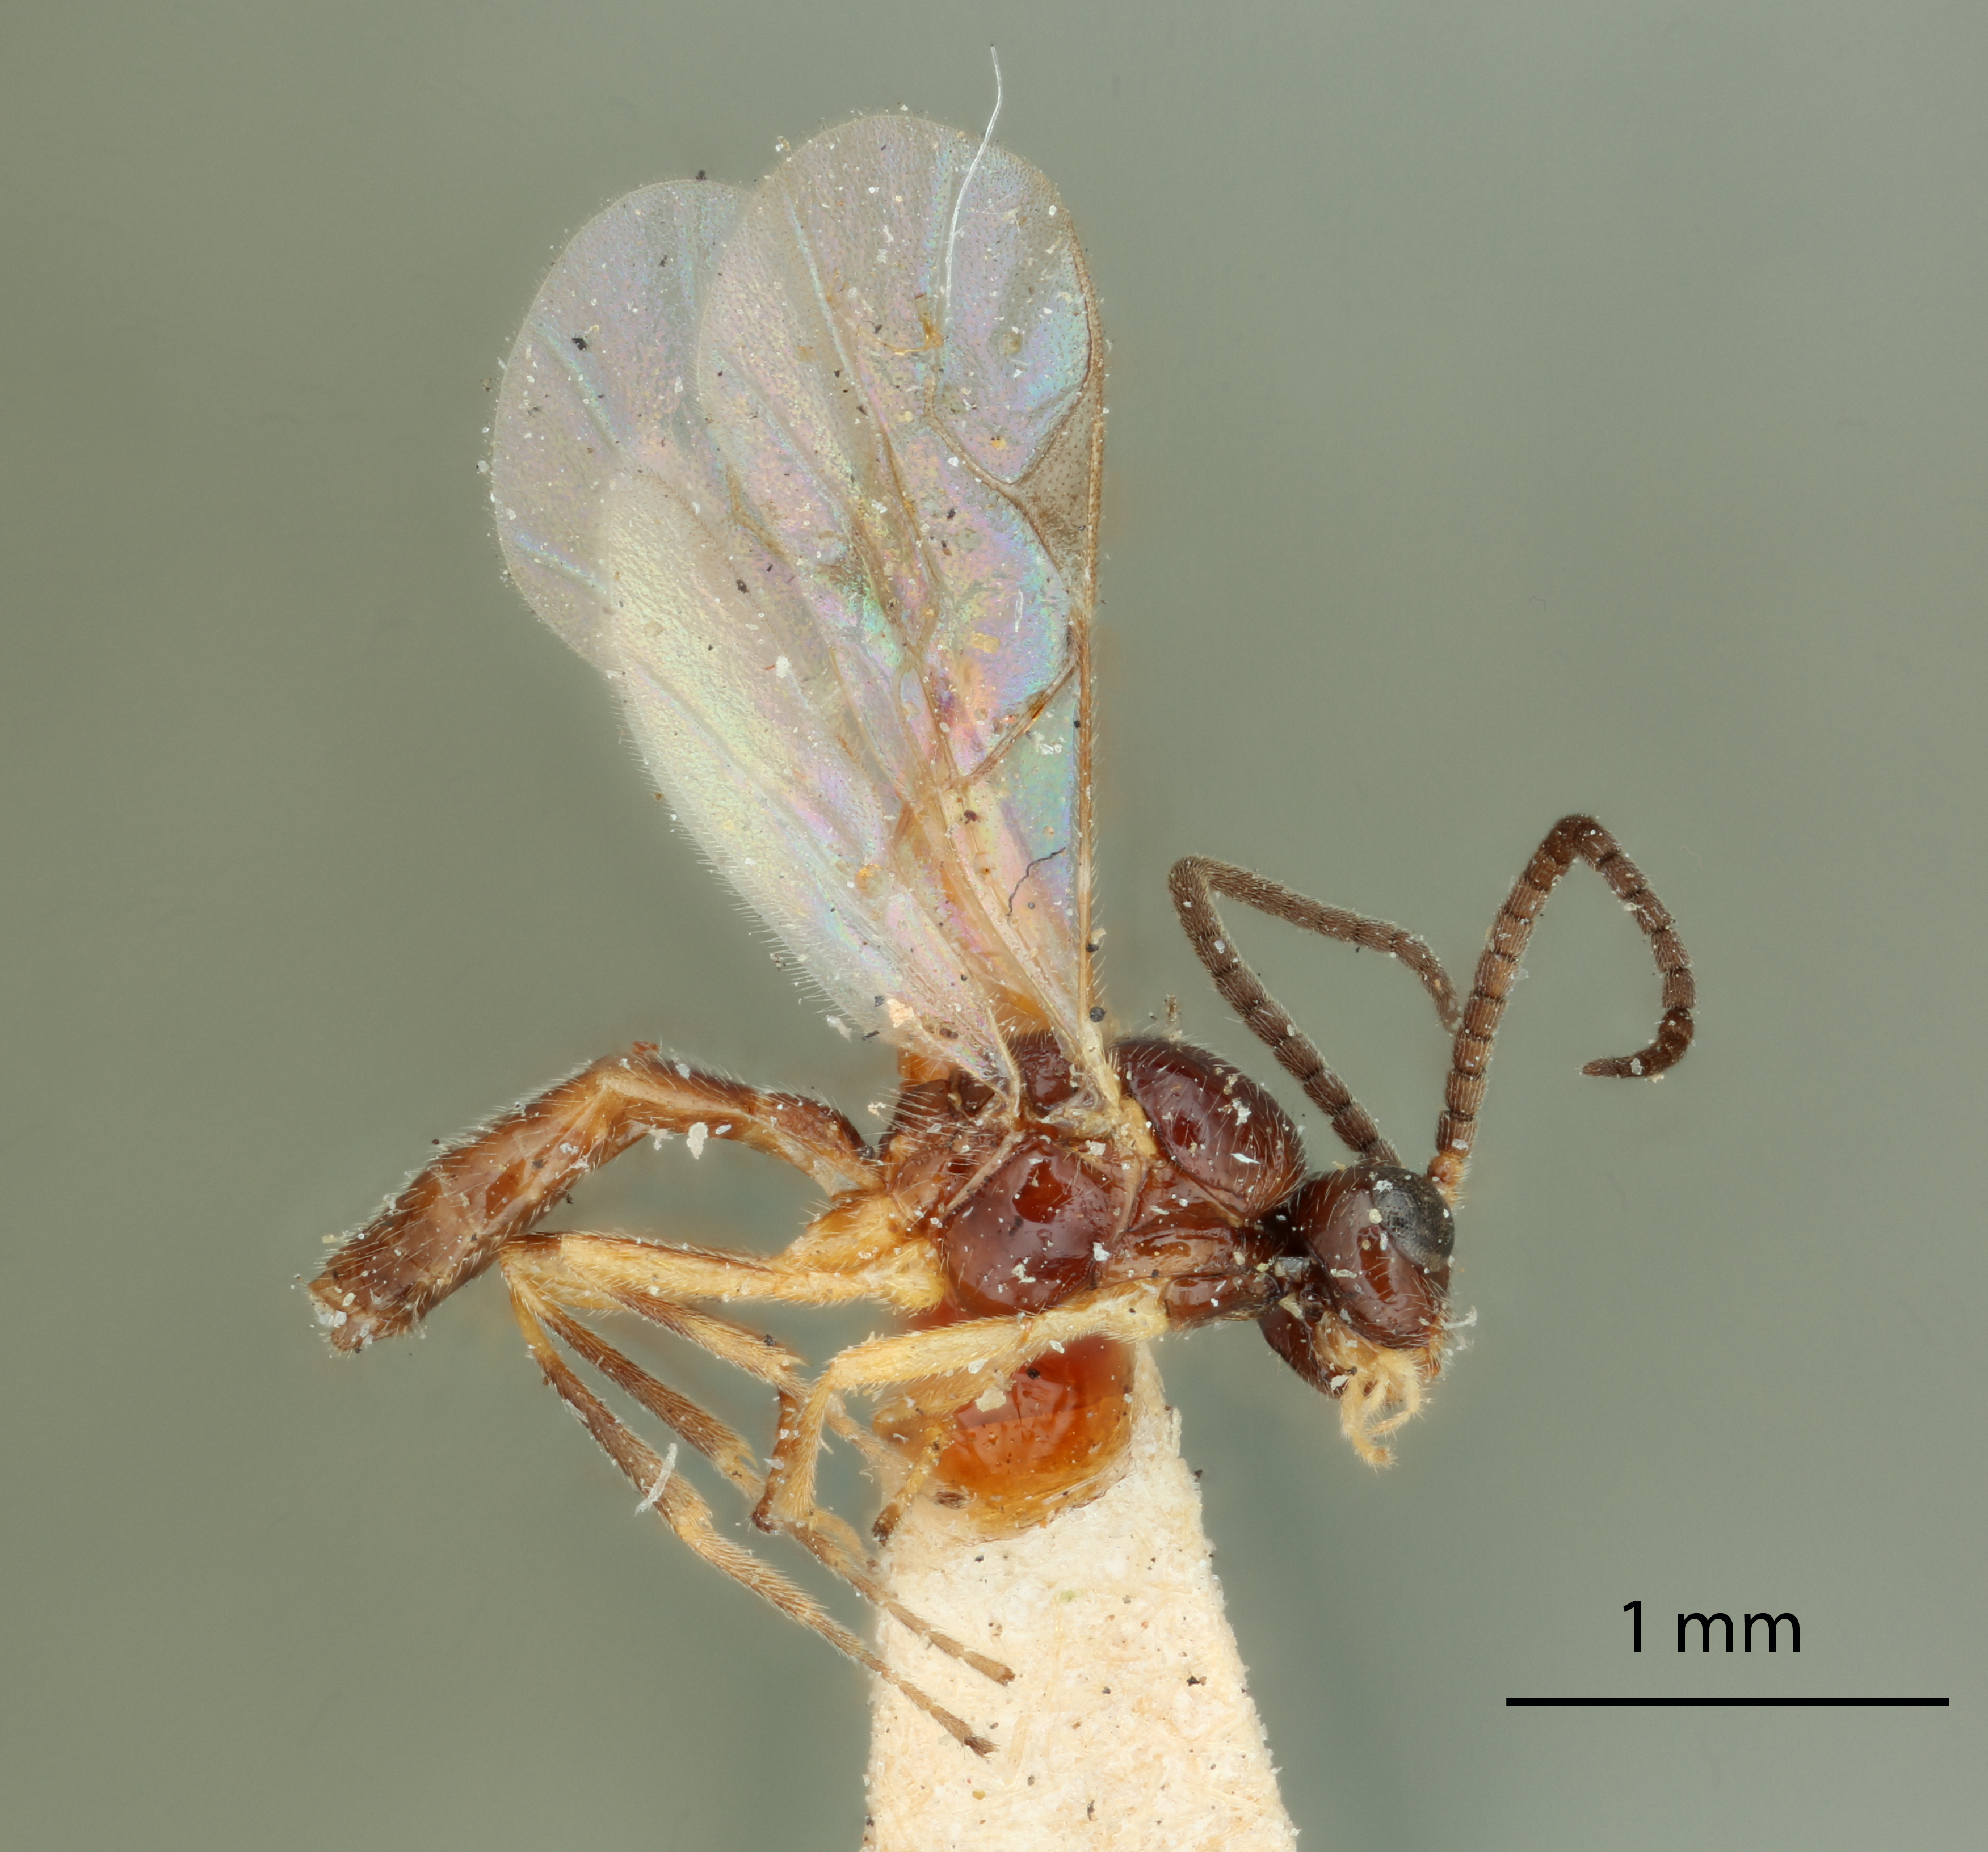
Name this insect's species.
Aphidius crassicornis
